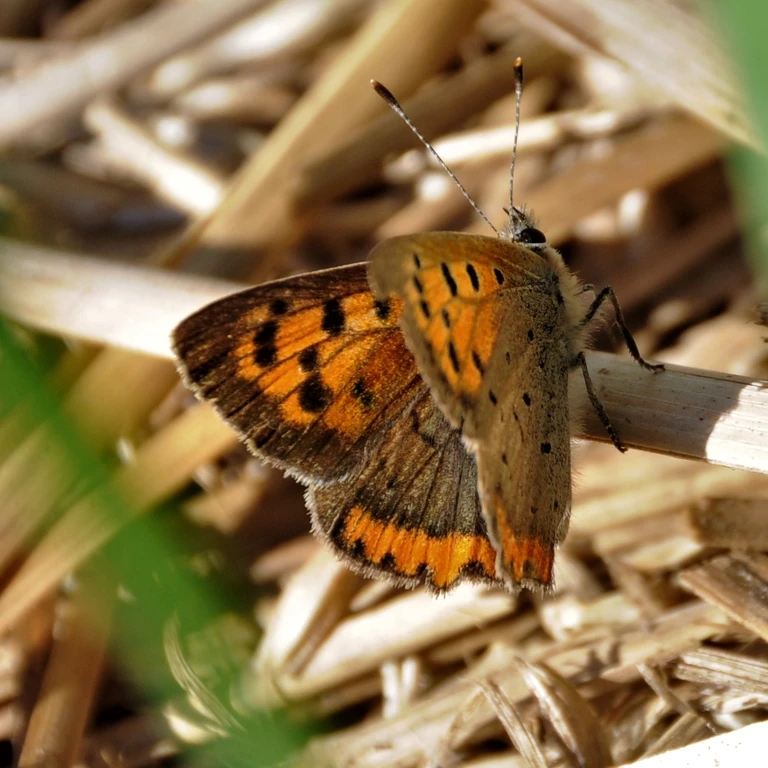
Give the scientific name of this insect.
Lycaena phlaeas
